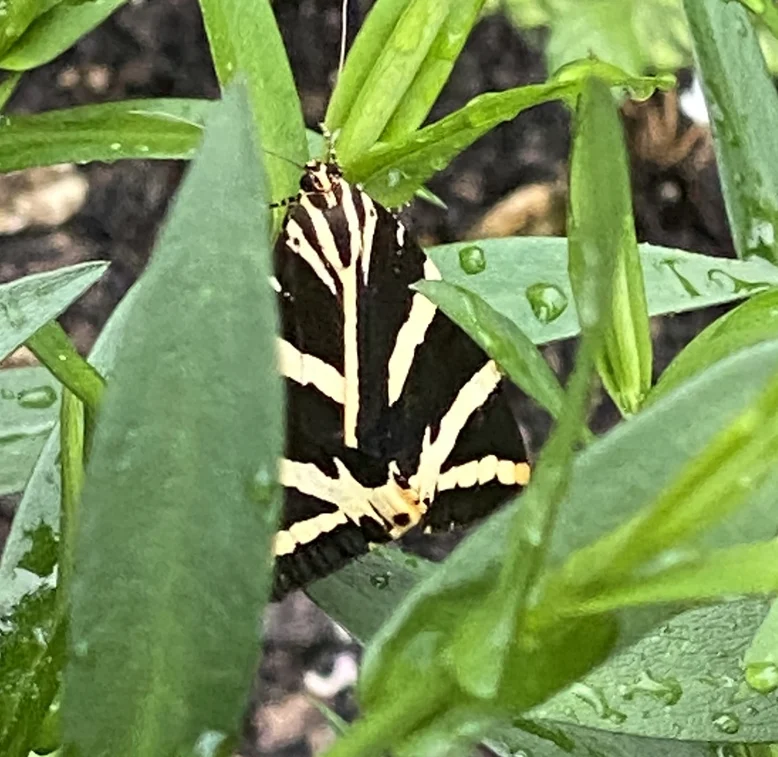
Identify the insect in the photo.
Euplagia quadripunctaria
